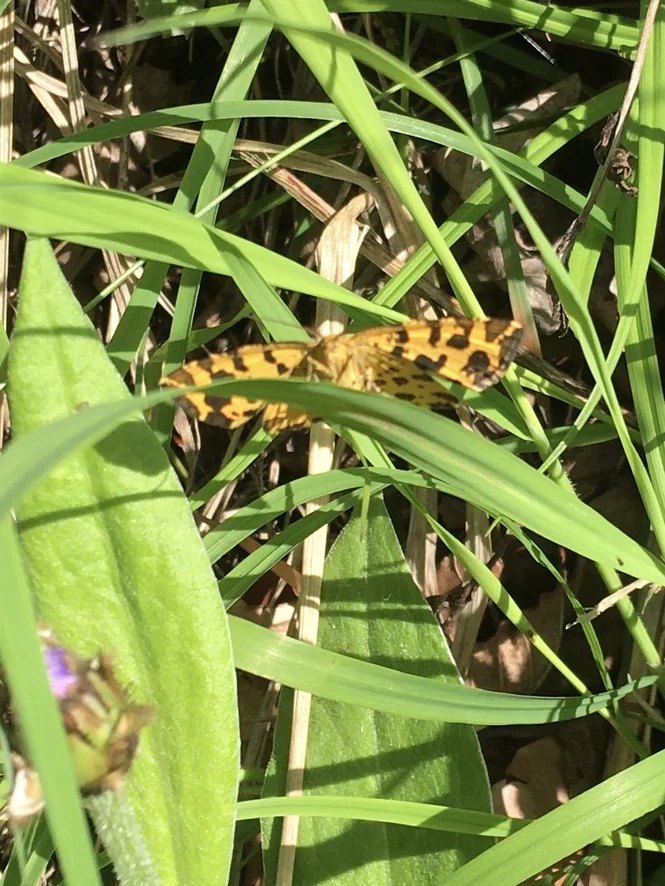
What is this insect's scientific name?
Pseudopanthera macularia
